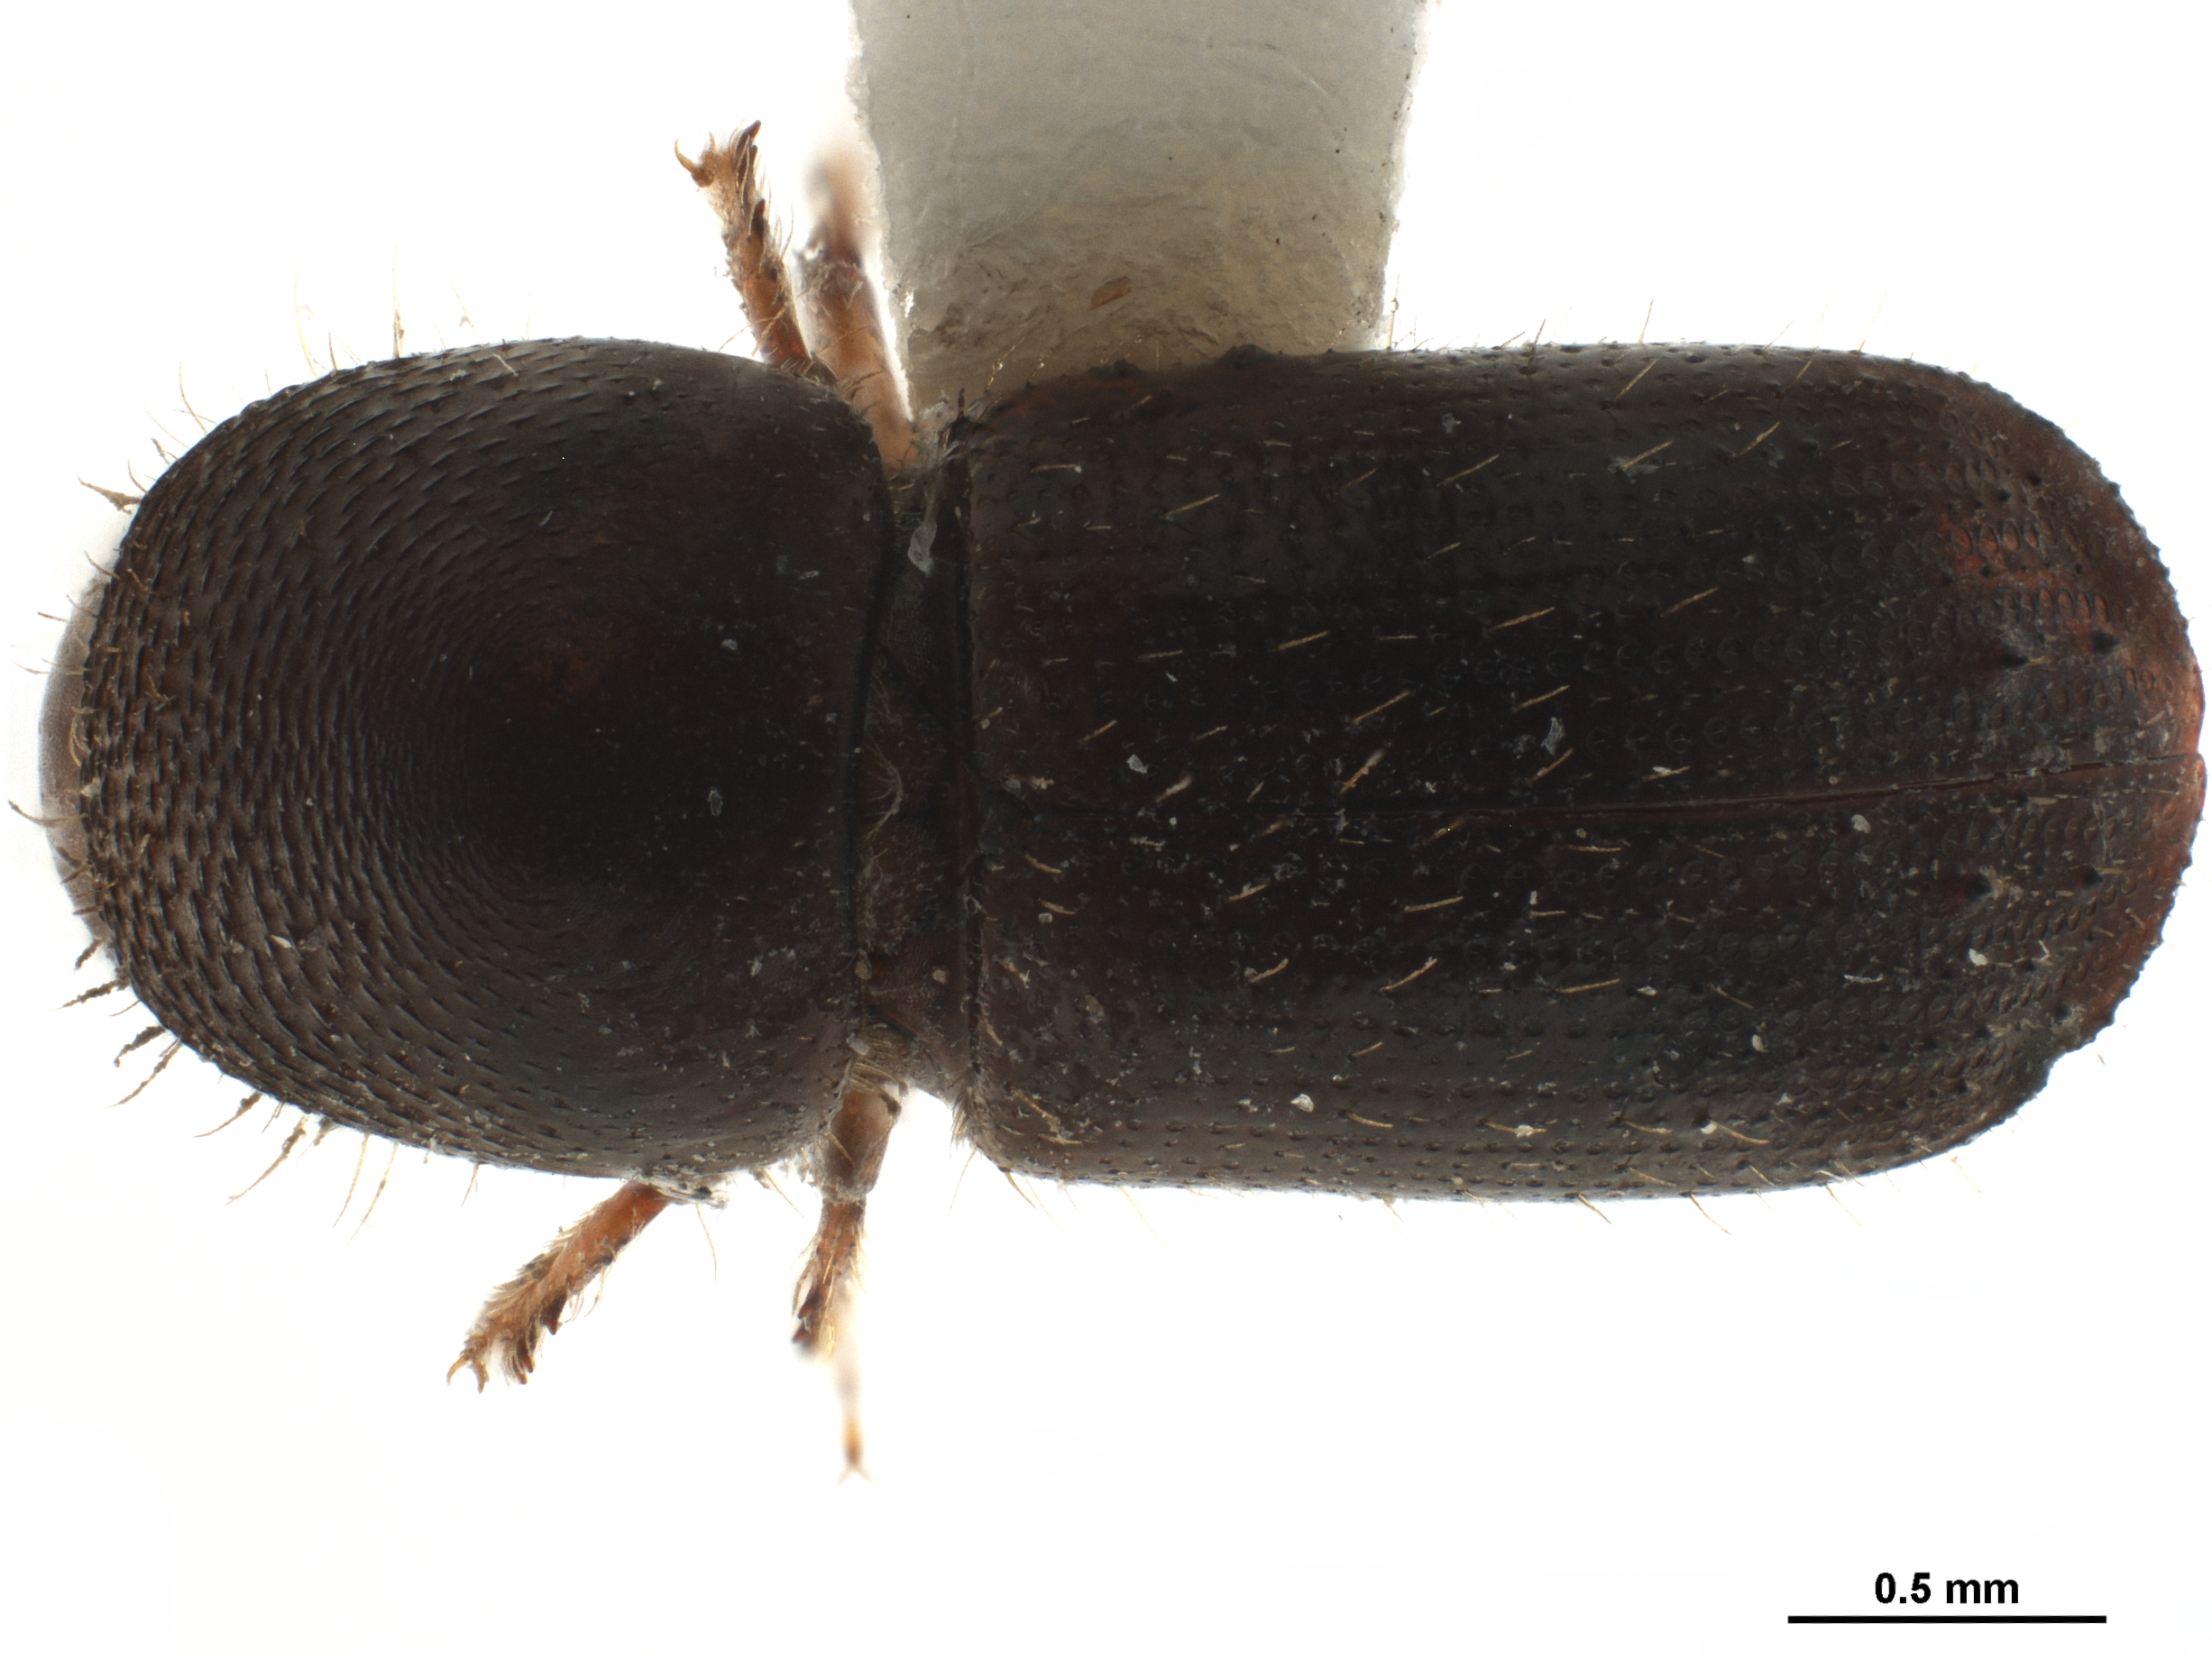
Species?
Euwallacea dilatatiformis
